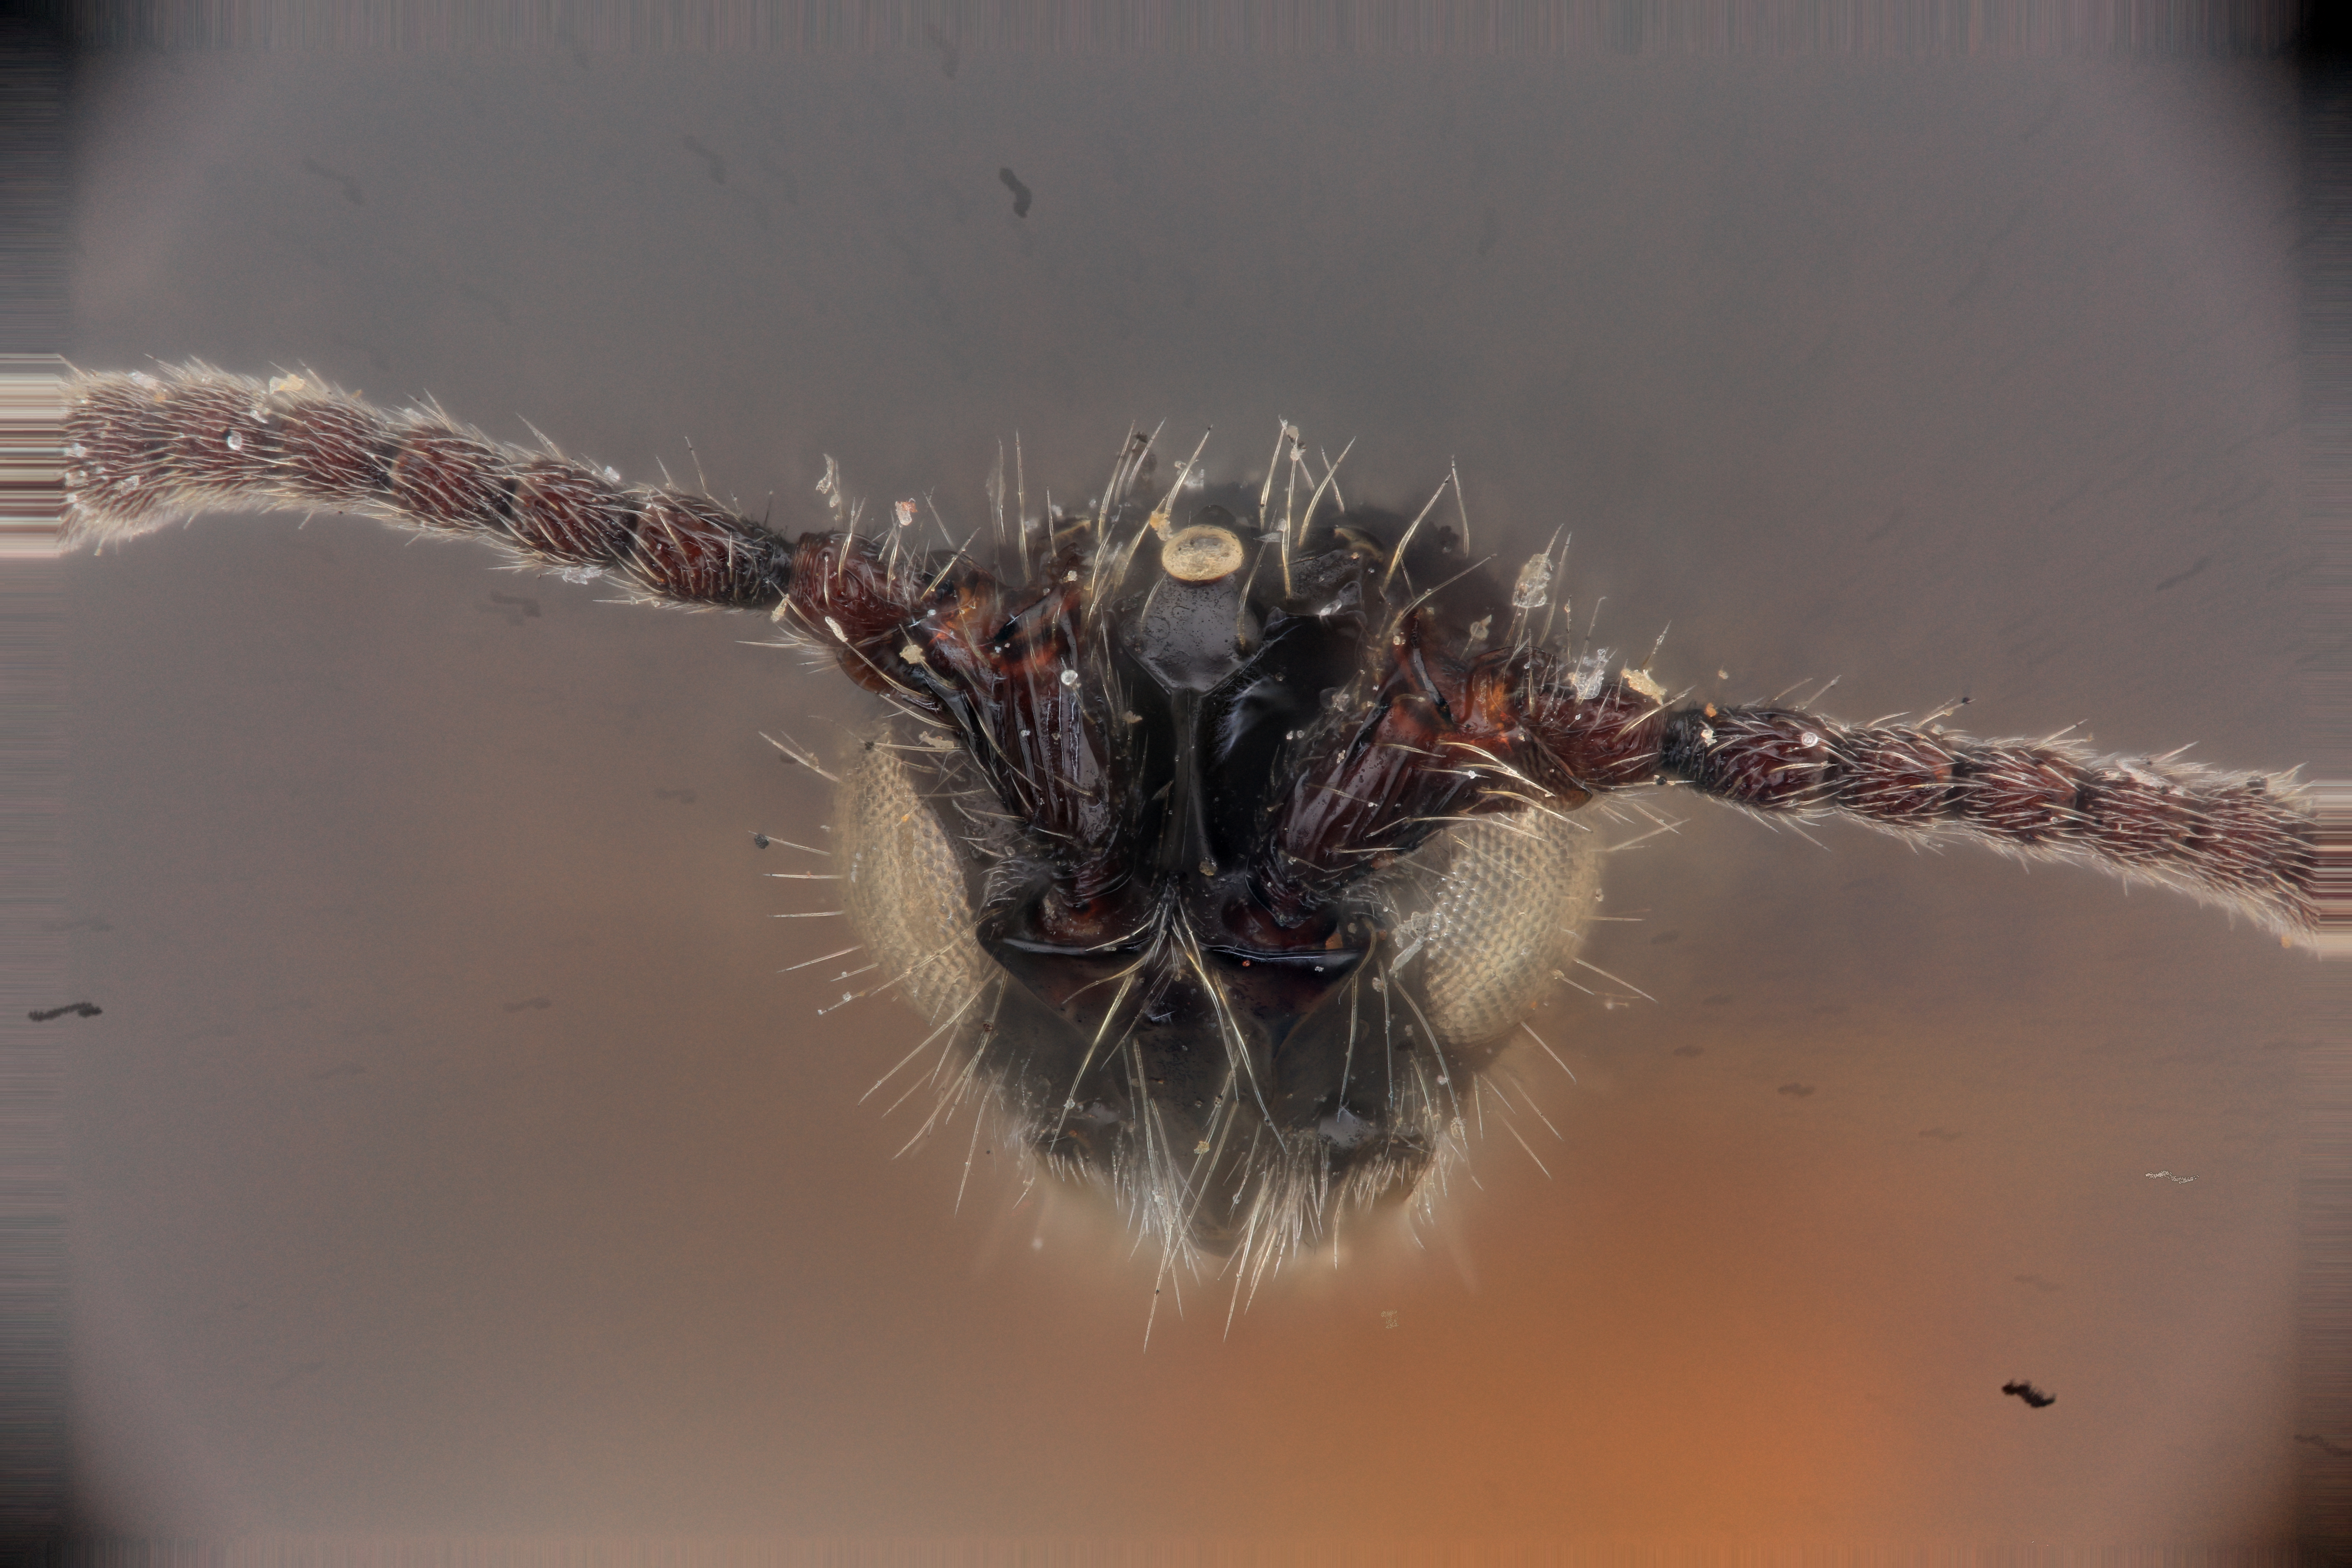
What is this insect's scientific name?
Galesus manilae
